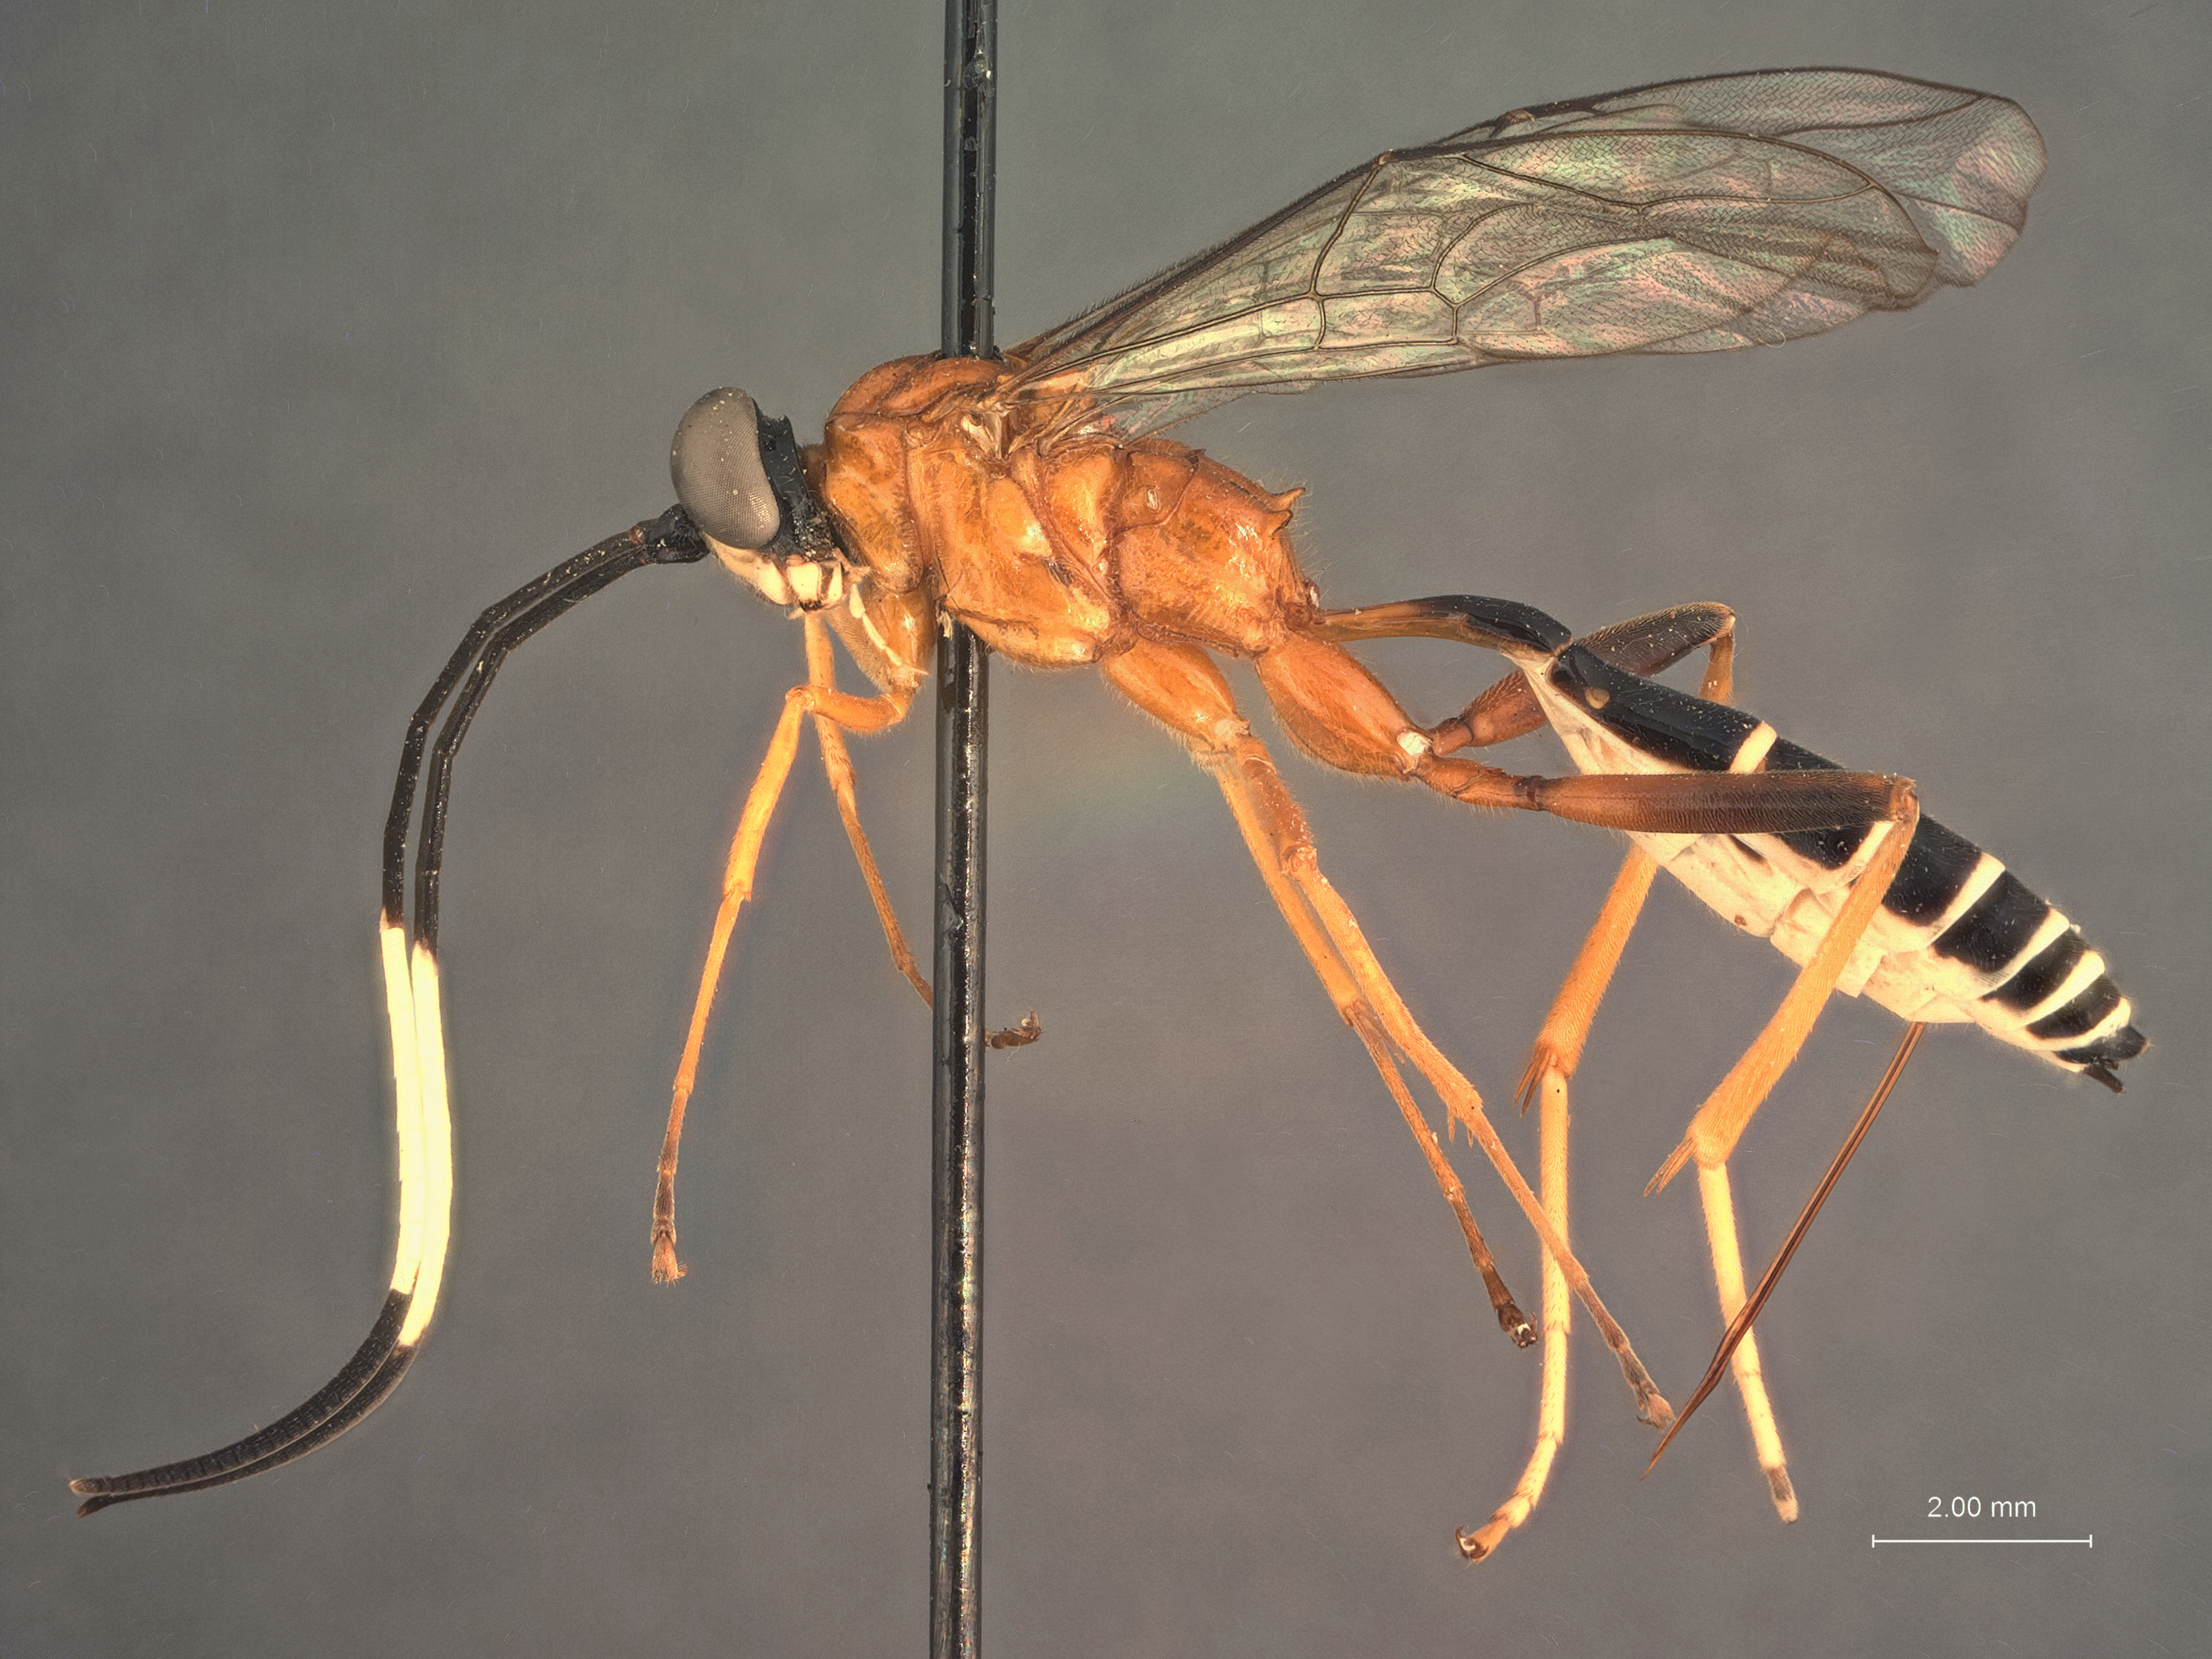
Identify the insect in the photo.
Polycyrtus prominens
